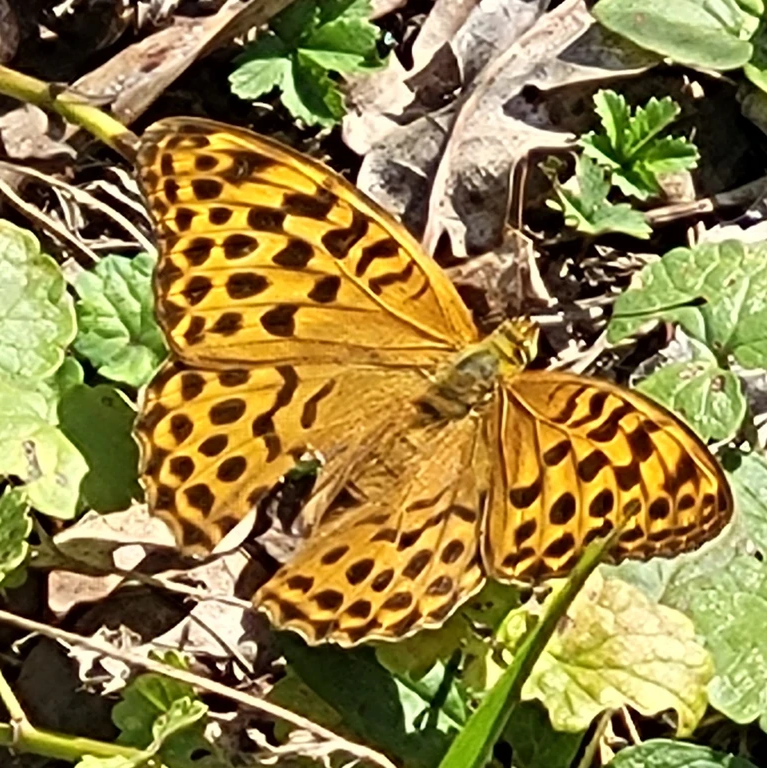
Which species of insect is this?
Argynnis paphia
